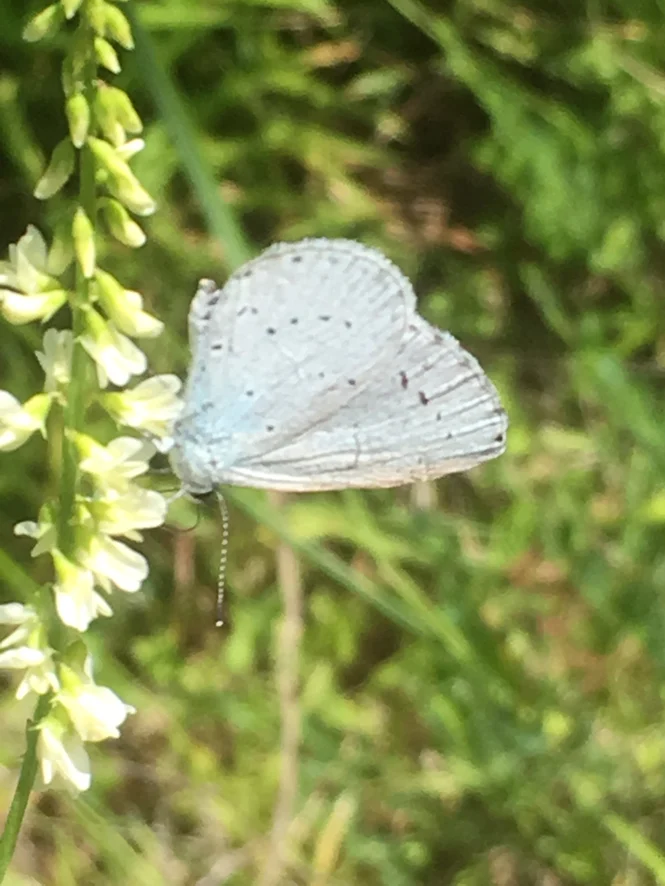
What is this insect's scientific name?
Celastrina argiolus
